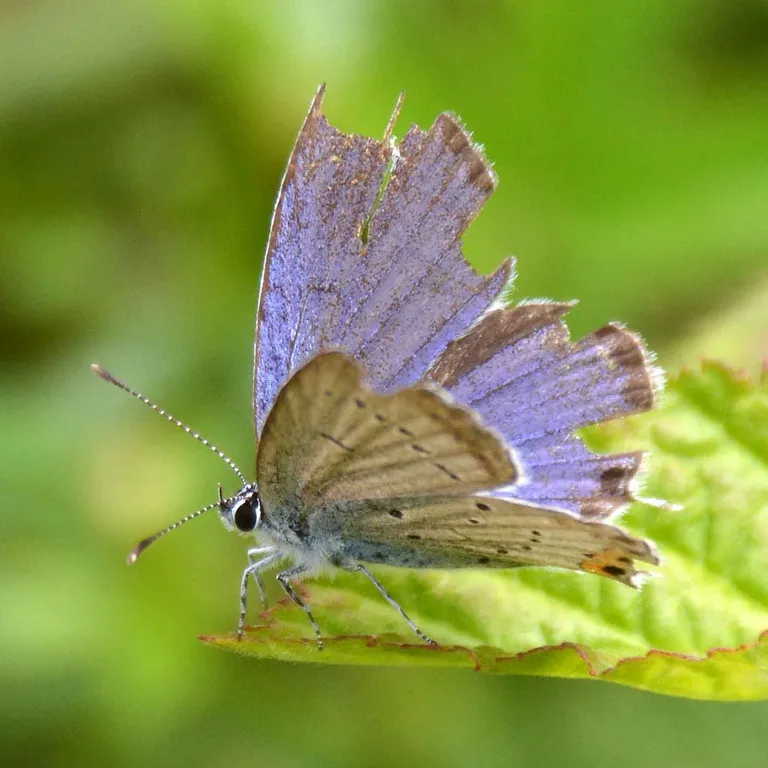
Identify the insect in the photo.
Cupido argiades (also Elkalyce argiades)
